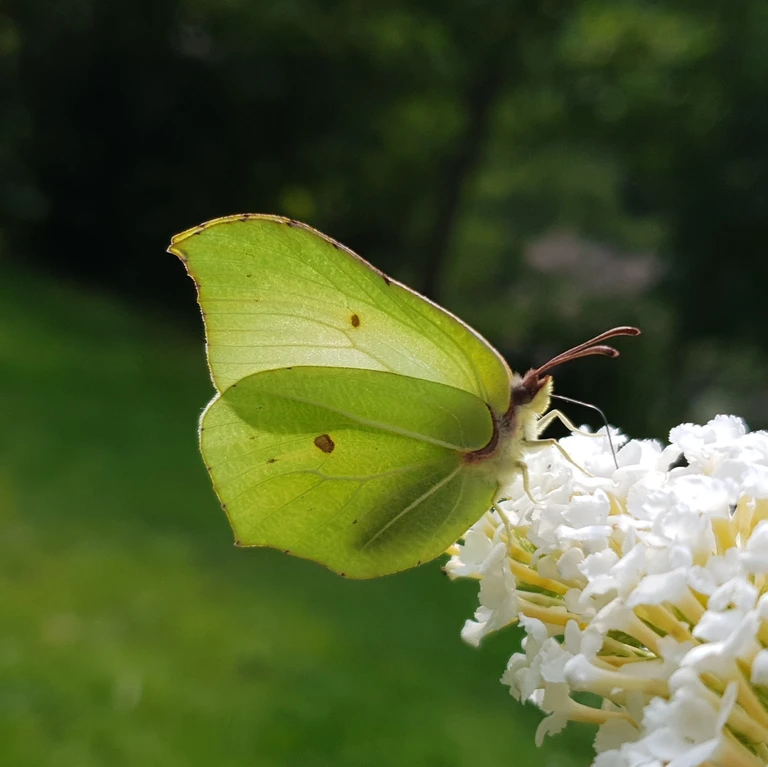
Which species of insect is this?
Gonepteryx rhamni
